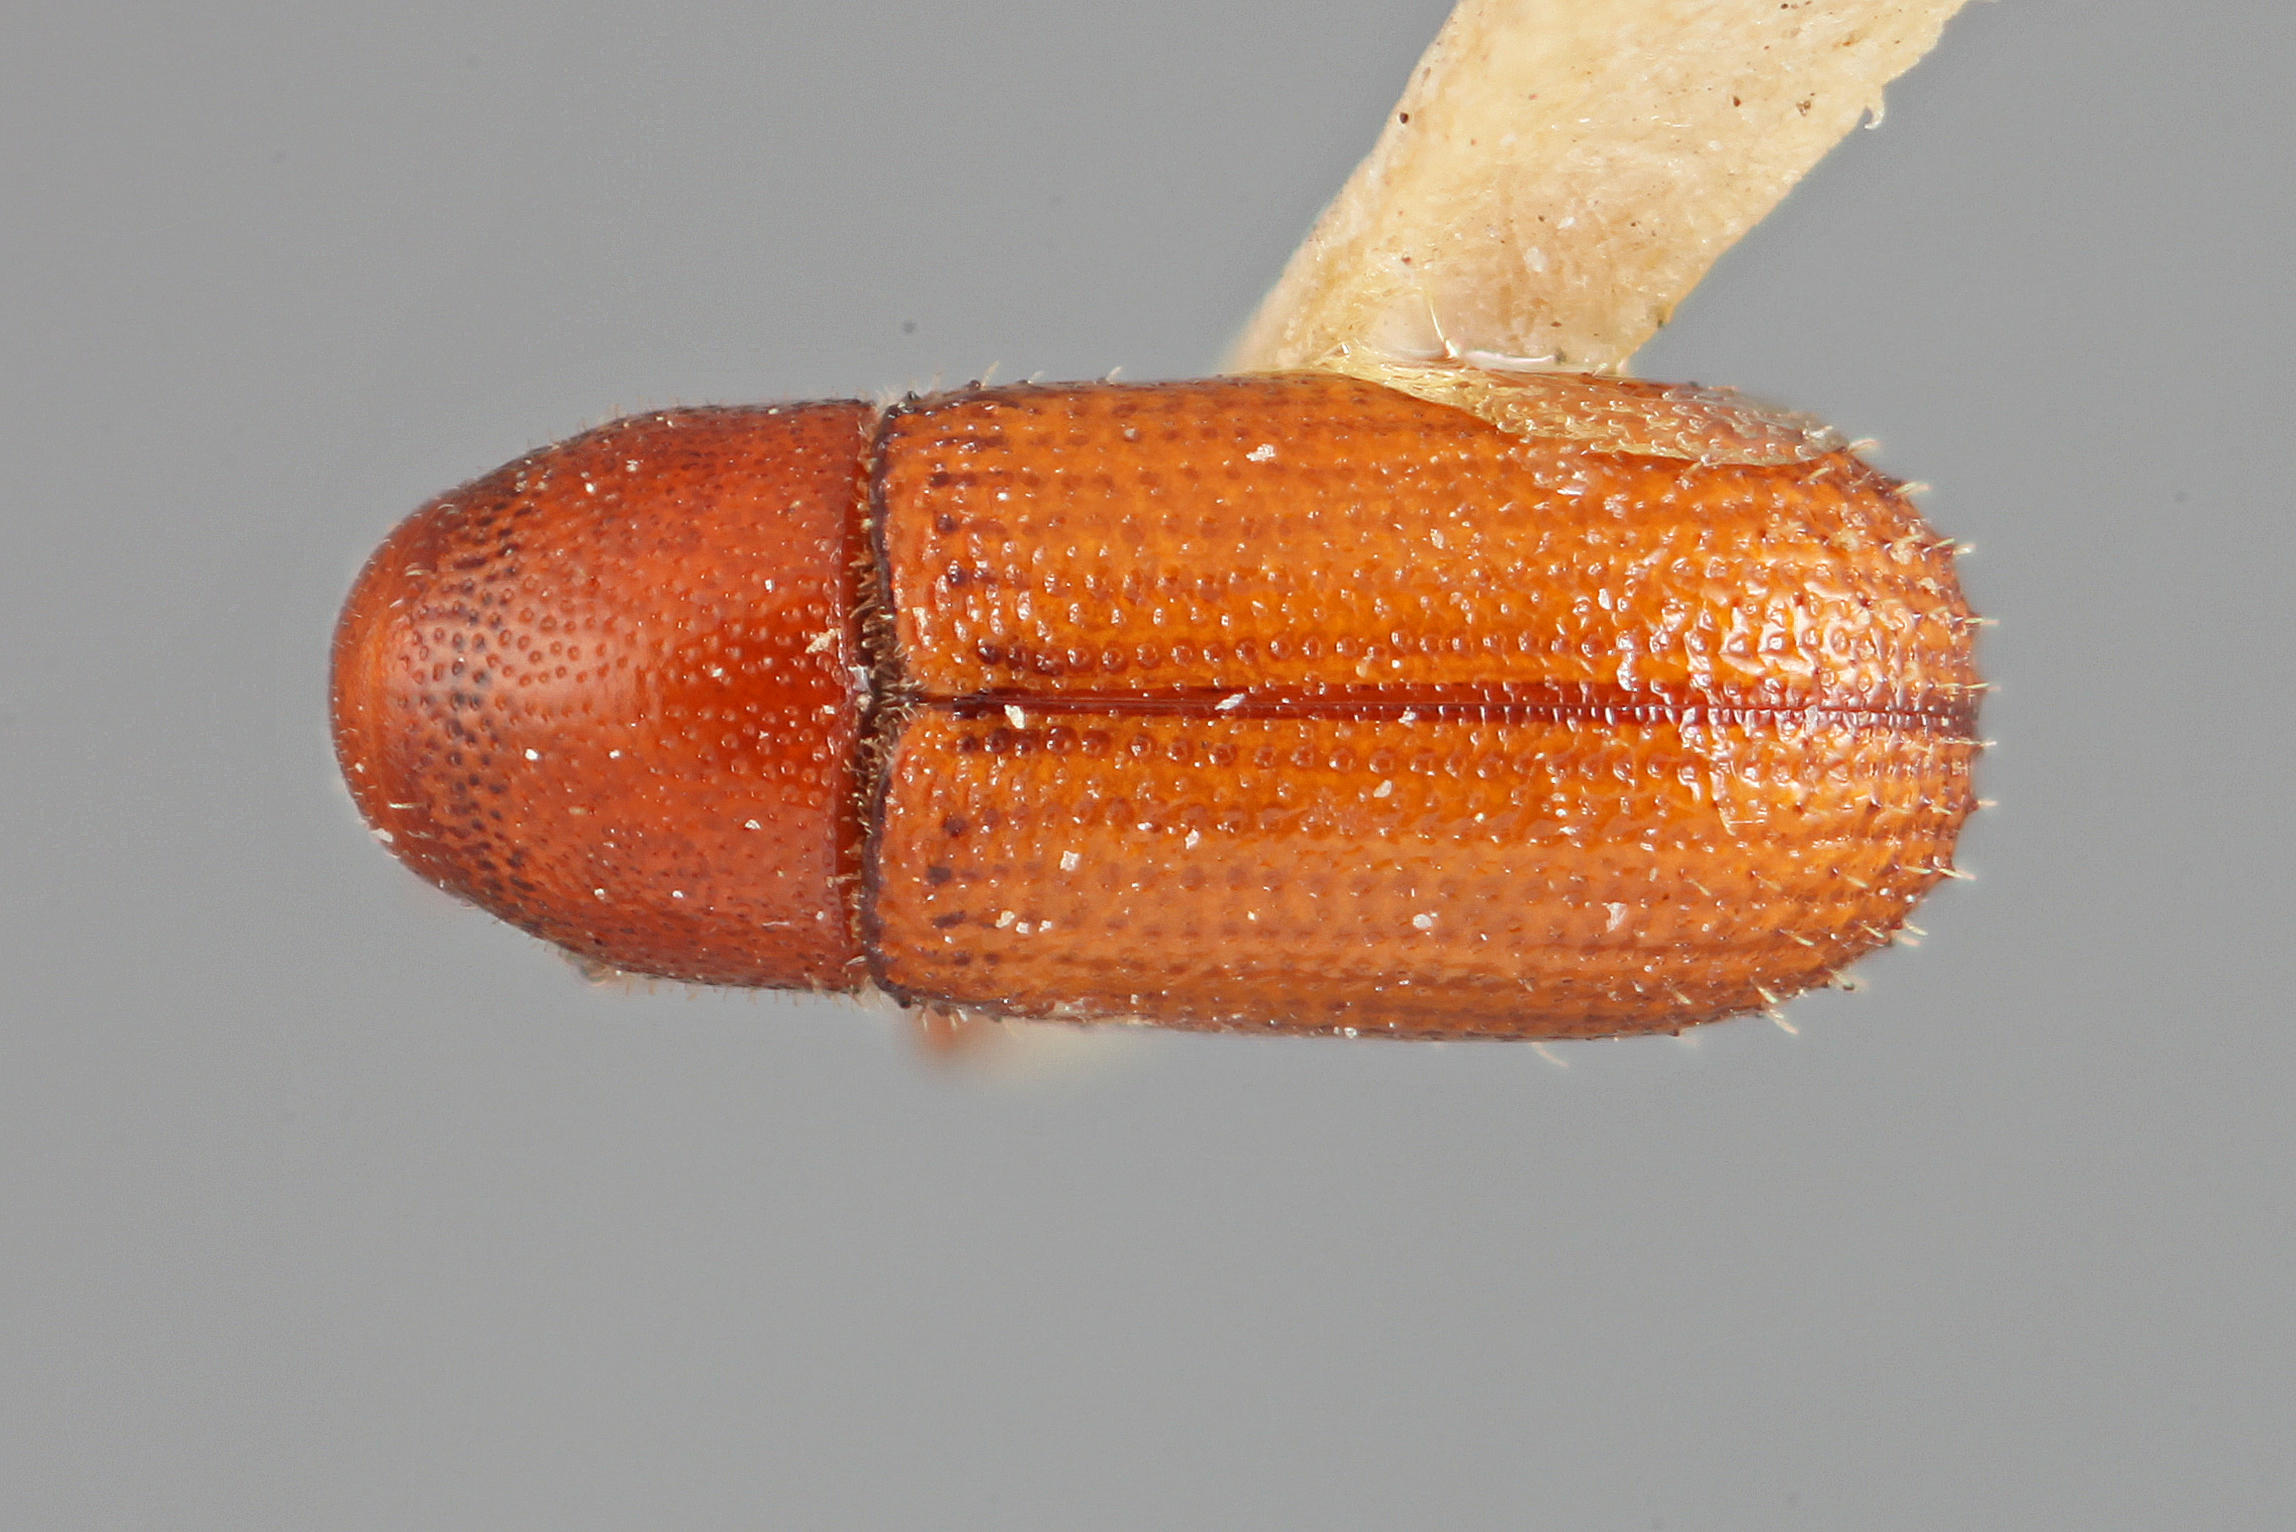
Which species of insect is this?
Hoplitophthorus boliviae
